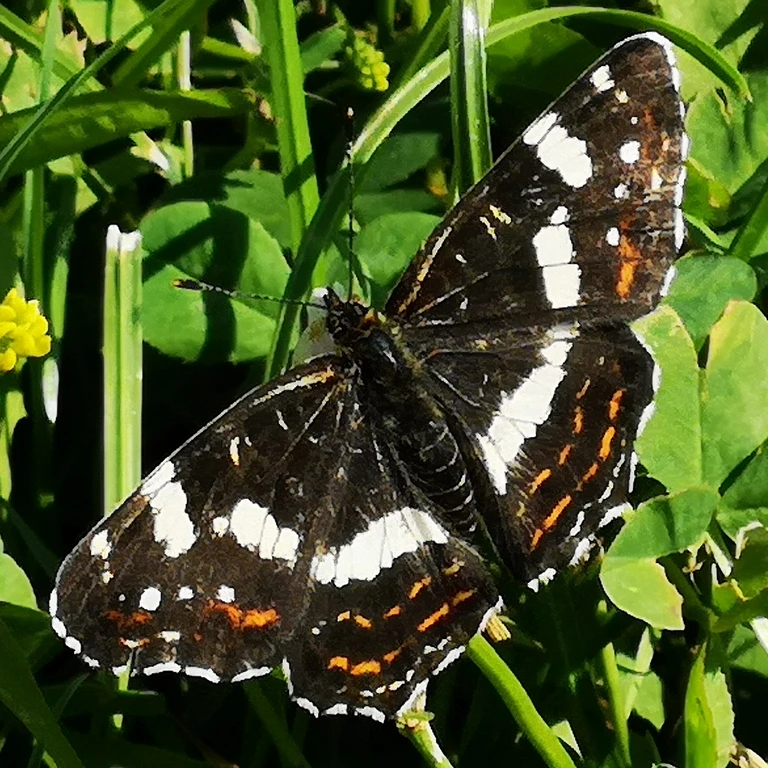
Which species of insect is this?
Araschnia levana
